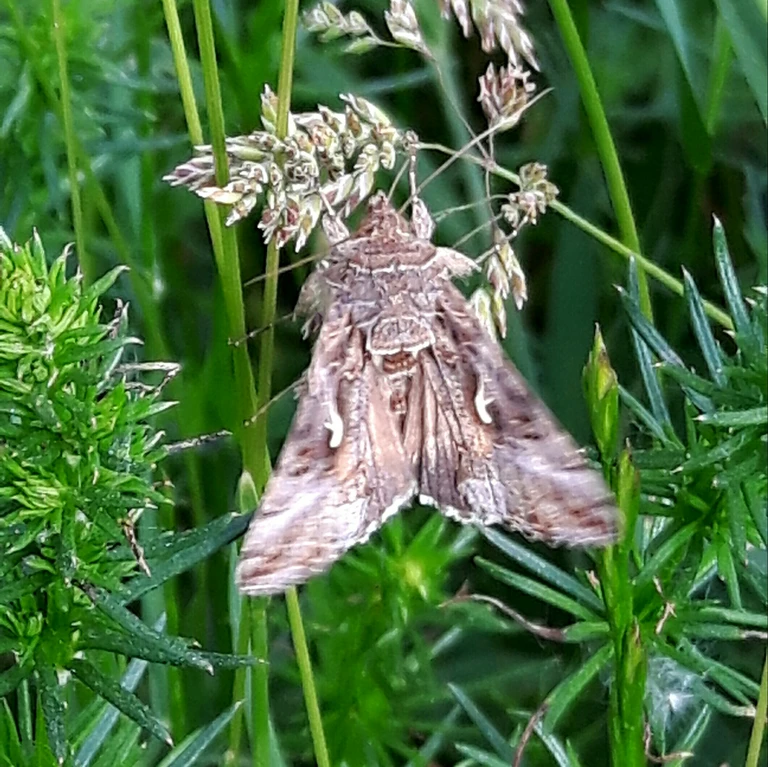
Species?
Autographa gamma
